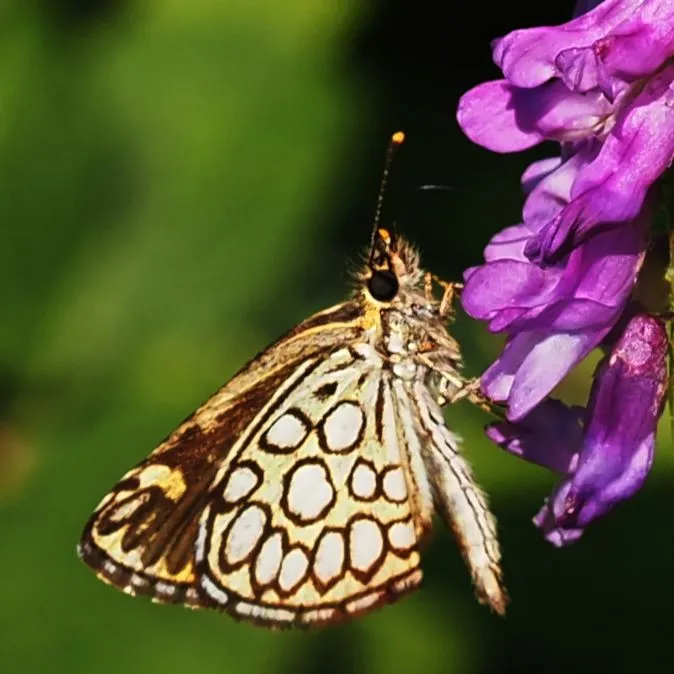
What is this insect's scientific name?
Heteropterus morpheus
